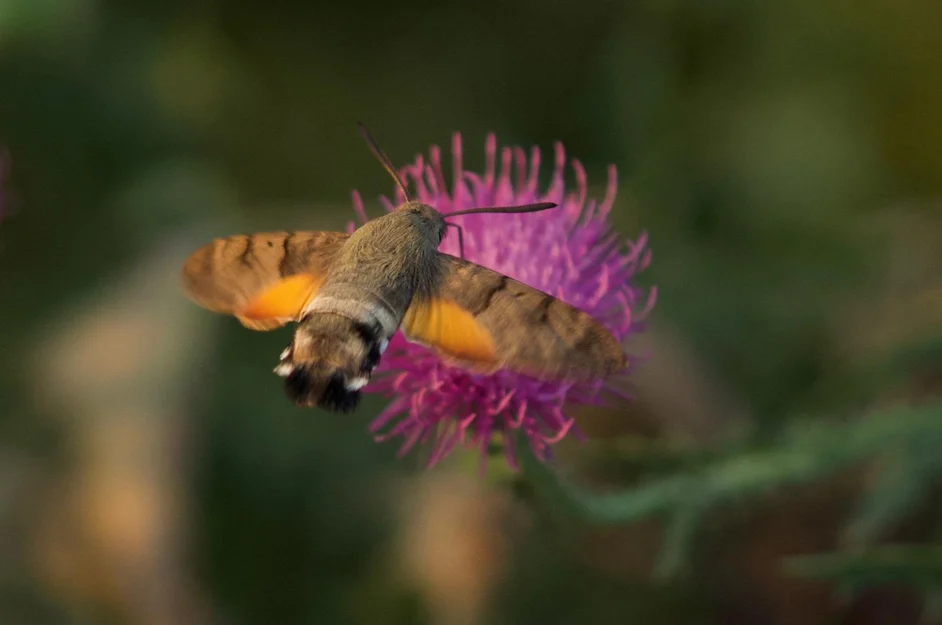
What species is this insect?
Macroglossum stellatarum
